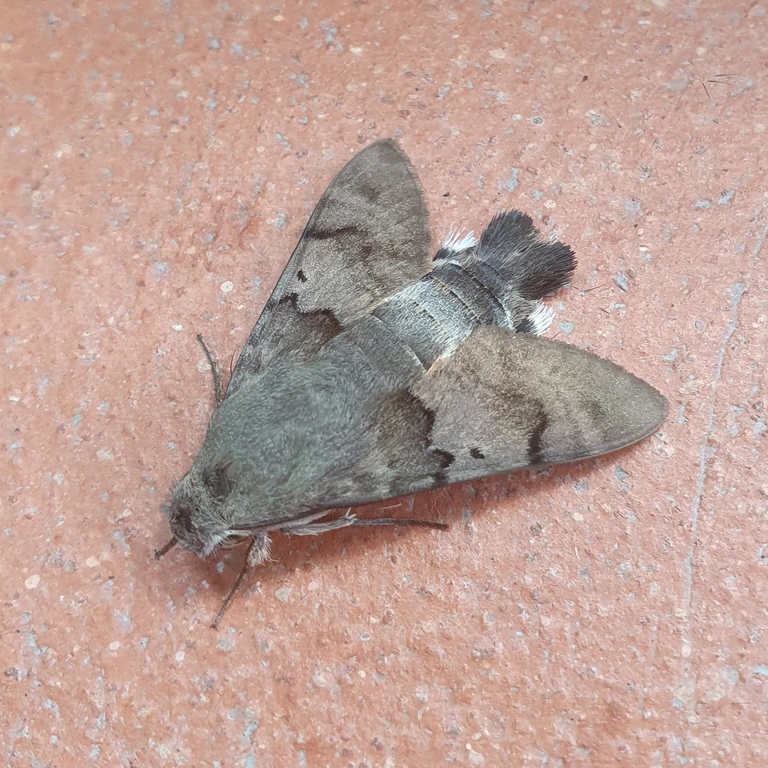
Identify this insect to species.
Macroglossum stellatarum
